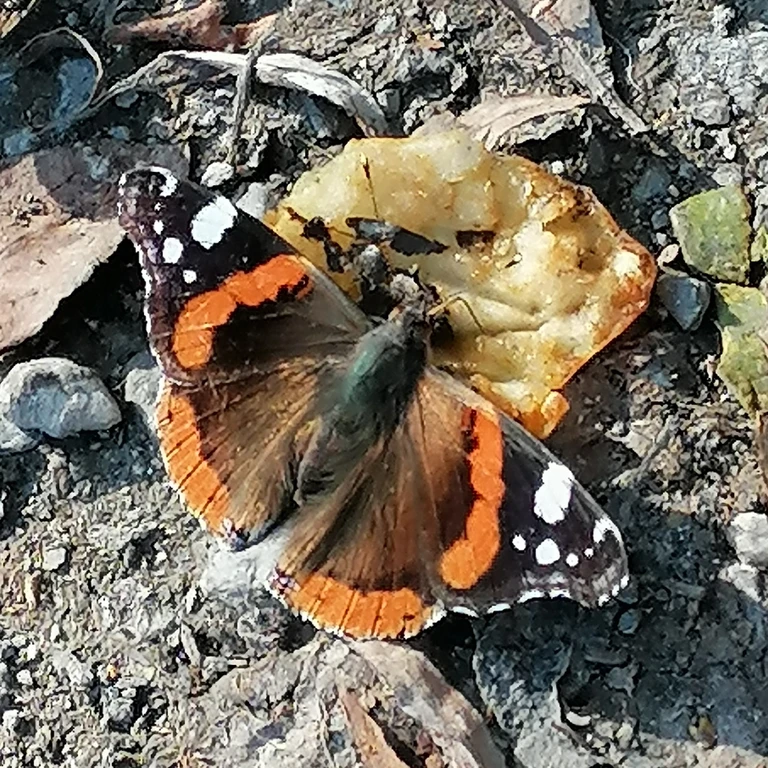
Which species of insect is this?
Vanessa atalanta
